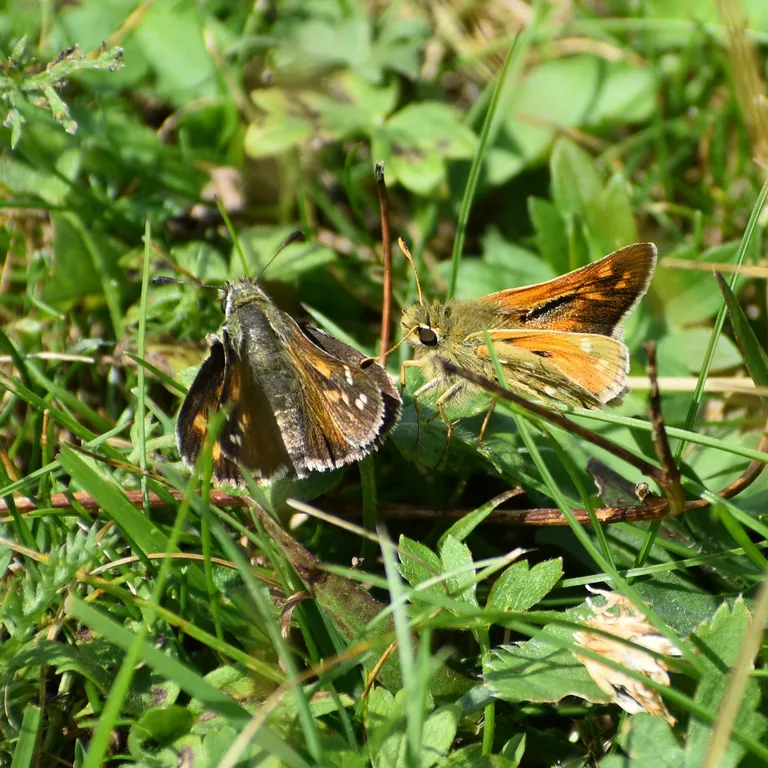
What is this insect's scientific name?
Hesperia comma
